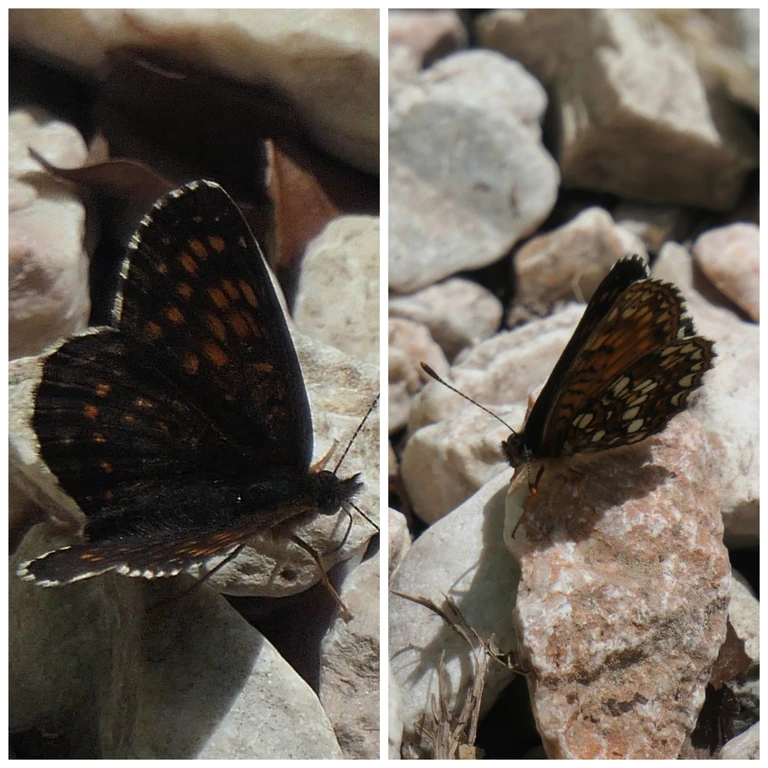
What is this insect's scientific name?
Melitaea diamina
